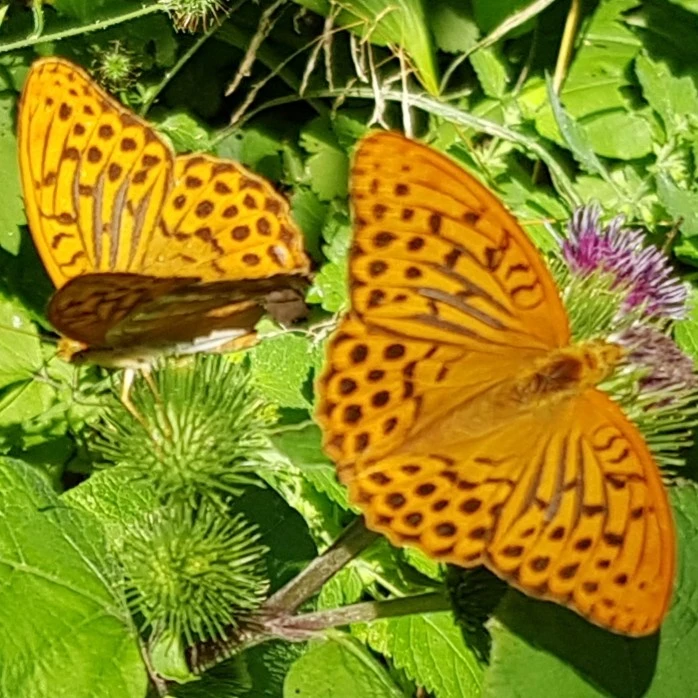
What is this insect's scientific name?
Argynnis paphia
